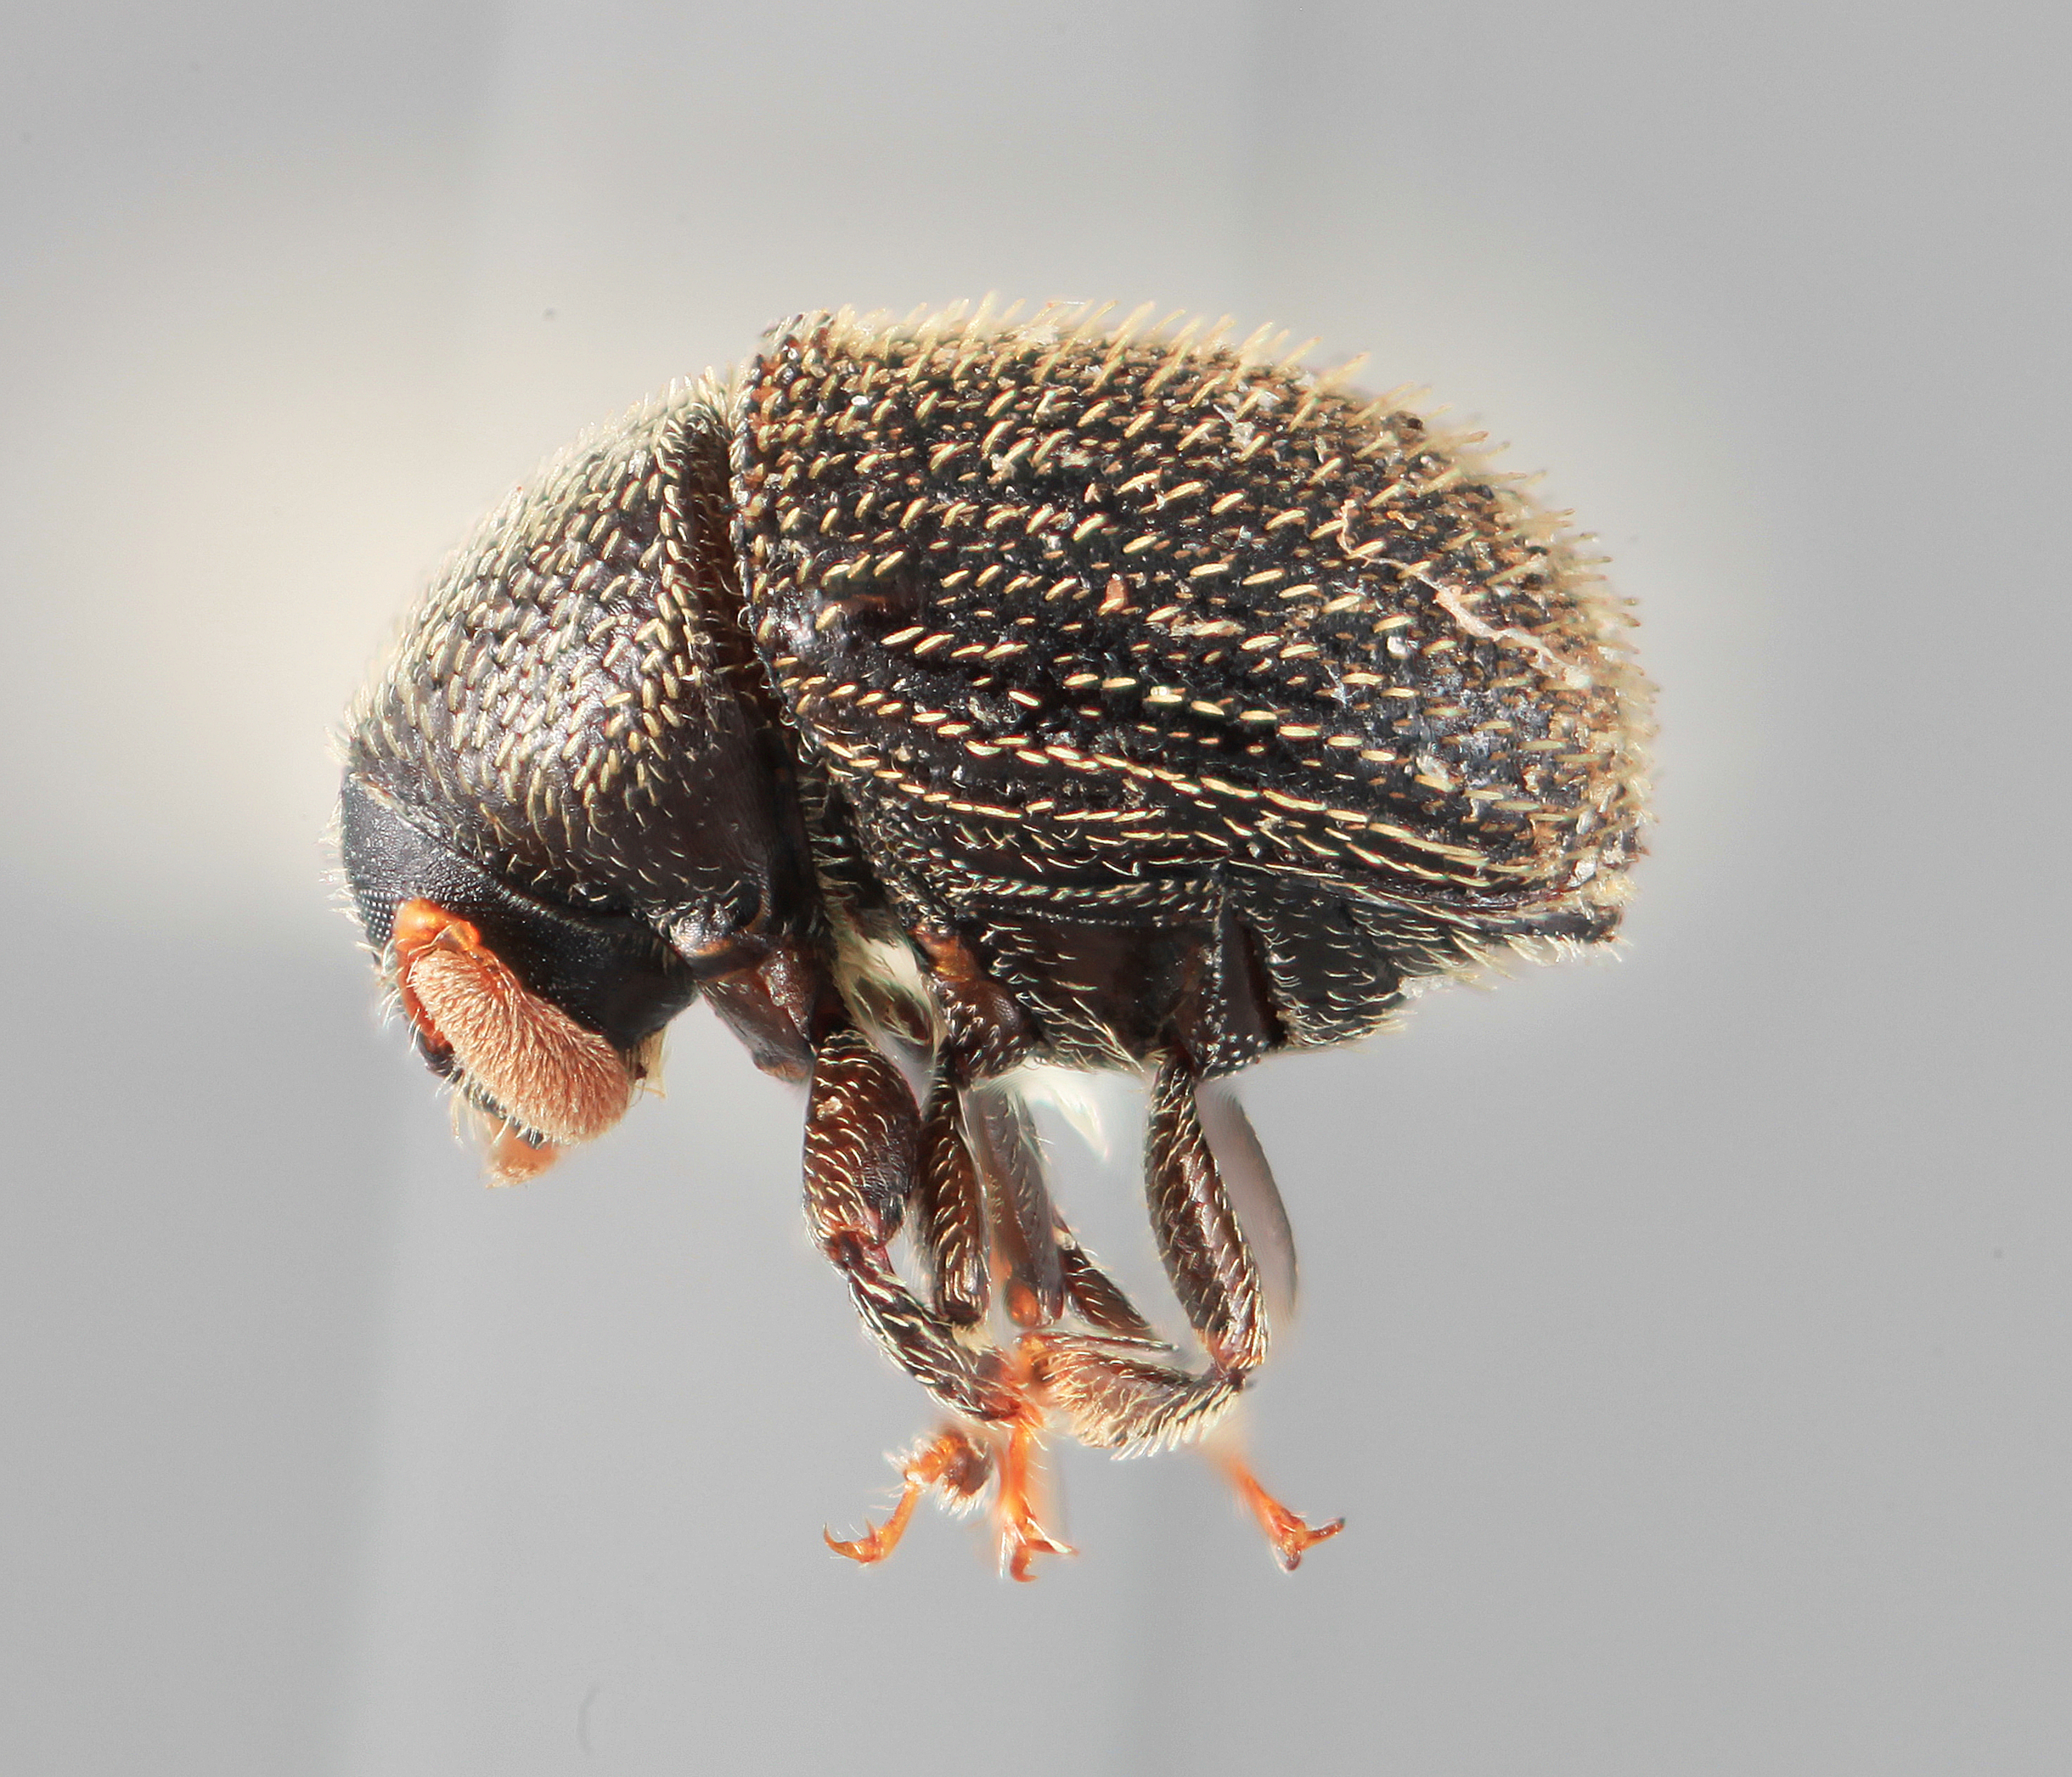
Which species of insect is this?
Chramesus atkinsoni
